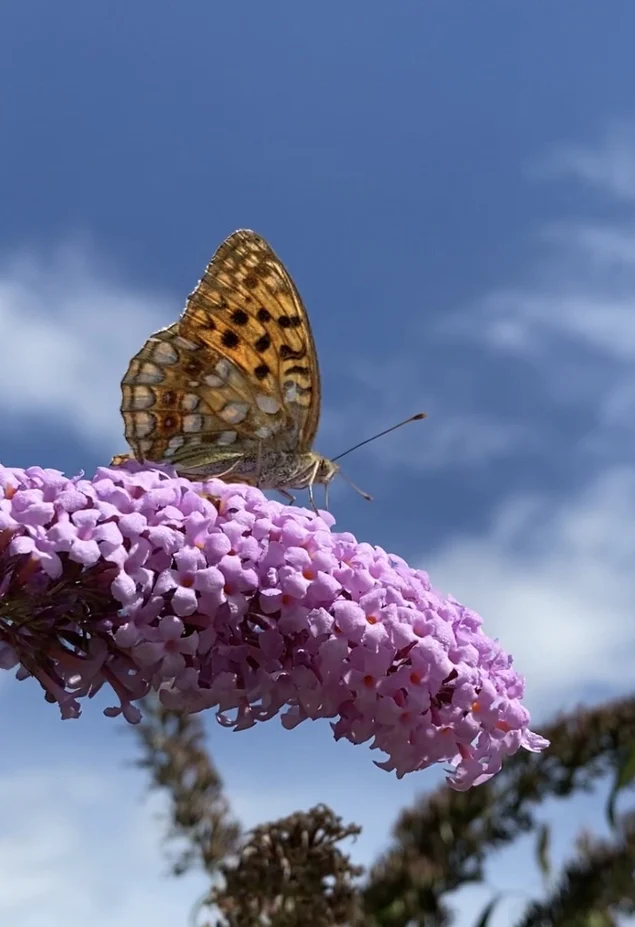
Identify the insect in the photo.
Fabriciana adippe
